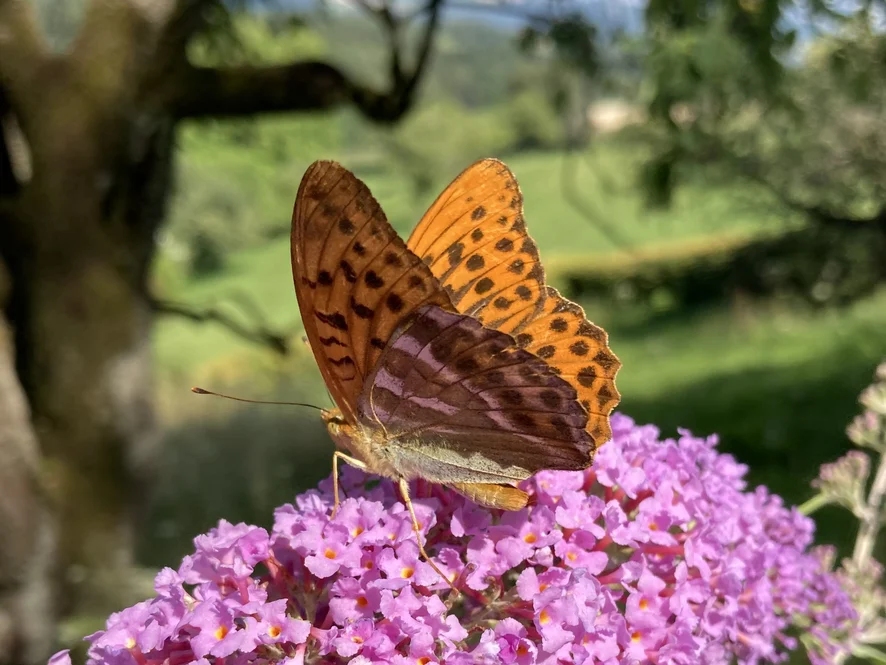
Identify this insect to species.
Argynnis paphia
